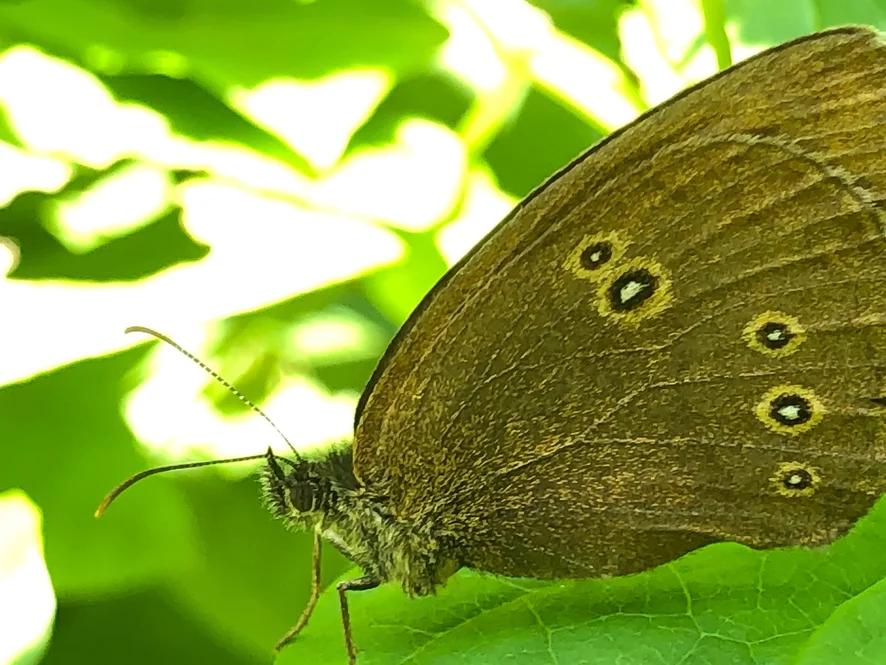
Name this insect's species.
Aphantopus hyperantus
